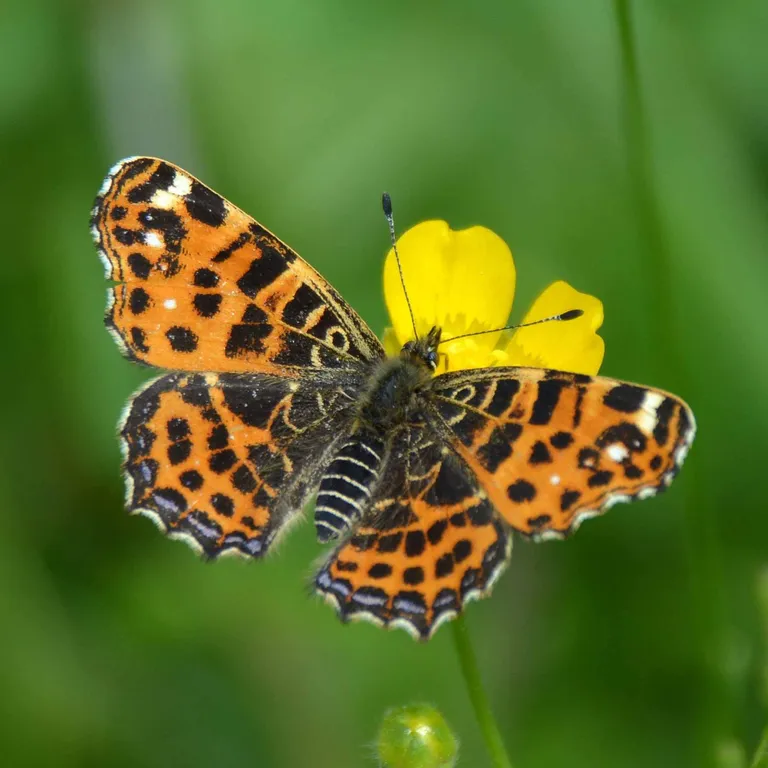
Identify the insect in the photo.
Araschnia levana
